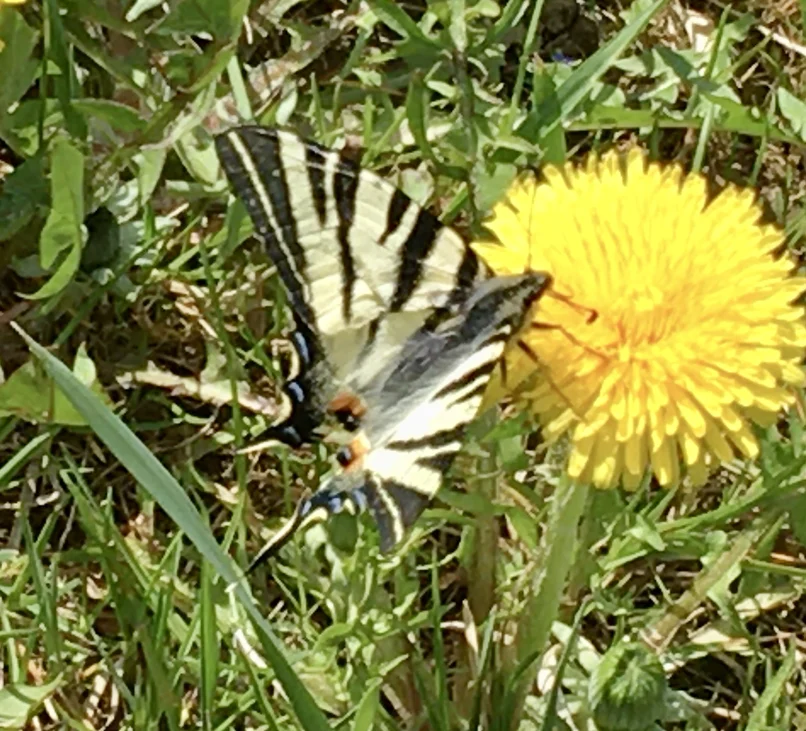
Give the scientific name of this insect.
Iphiclides podalirius
